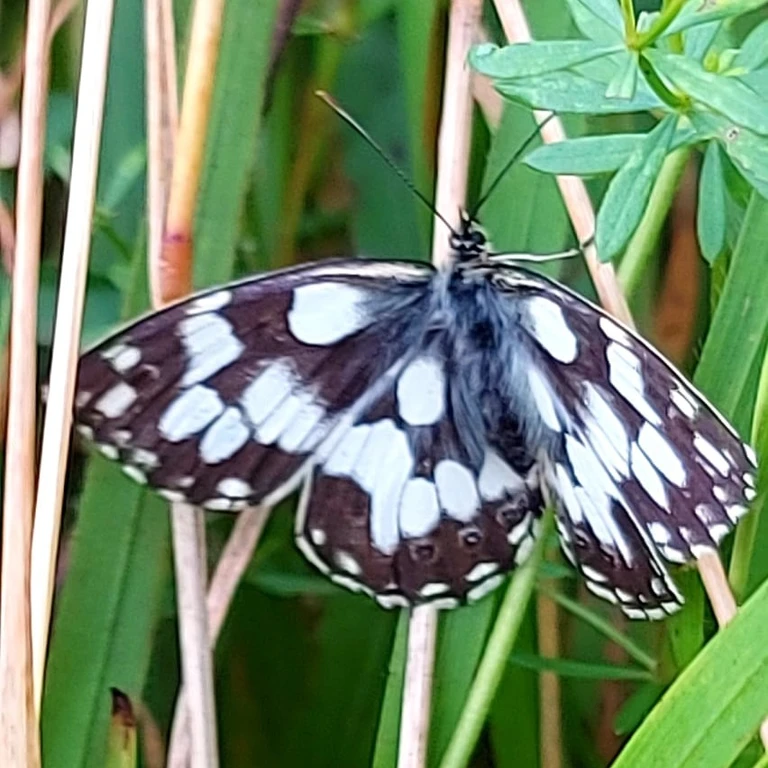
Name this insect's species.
Melanargia galathea
